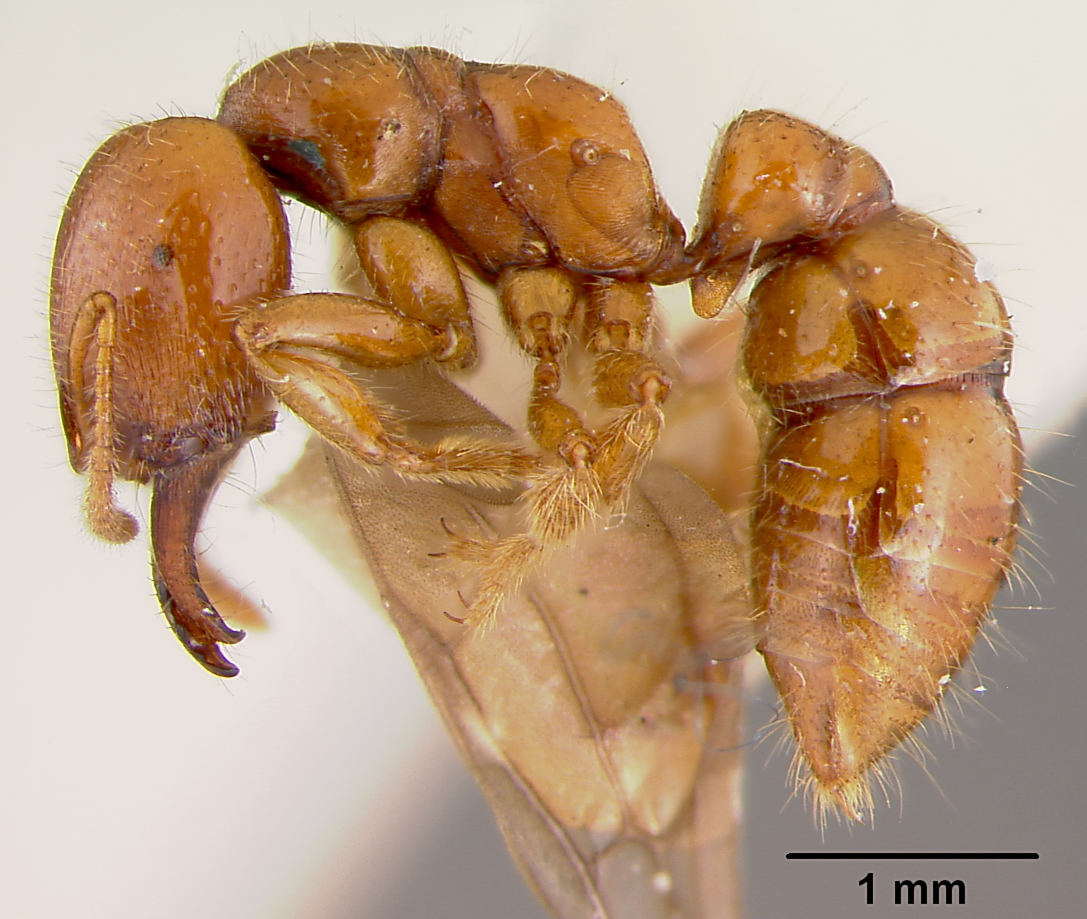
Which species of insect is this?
Amblyopone leae
